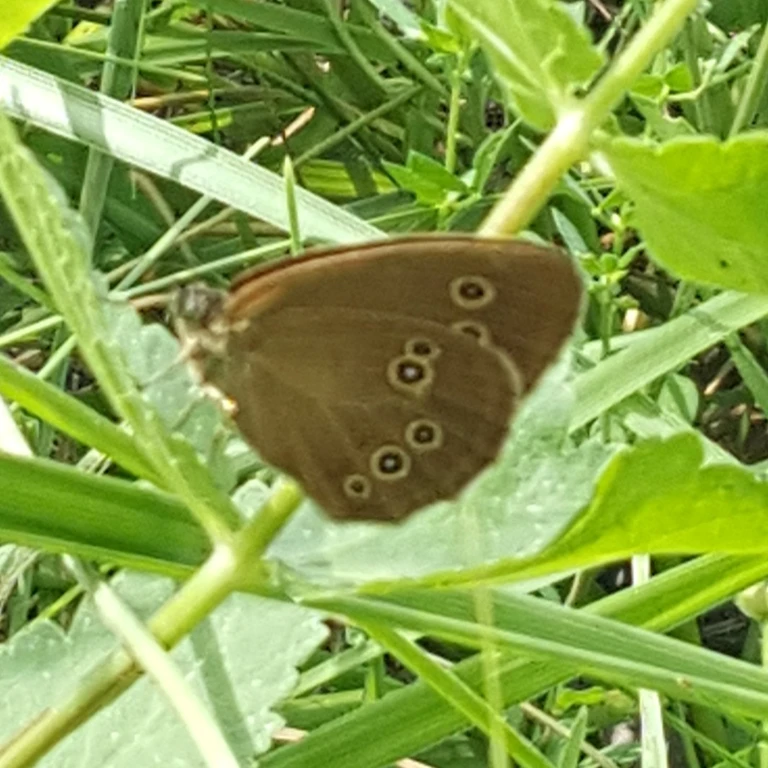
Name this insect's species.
Aphantopus hyperantus
